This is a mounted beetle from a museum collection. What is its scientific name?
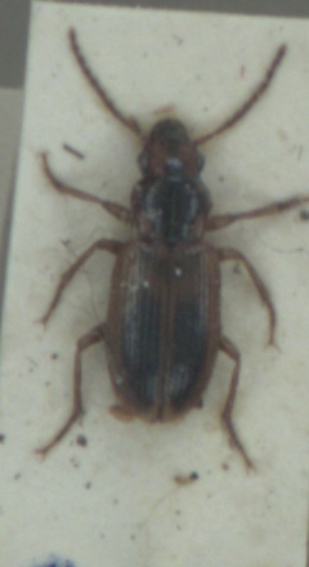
Dicheirotrichus gustavii
